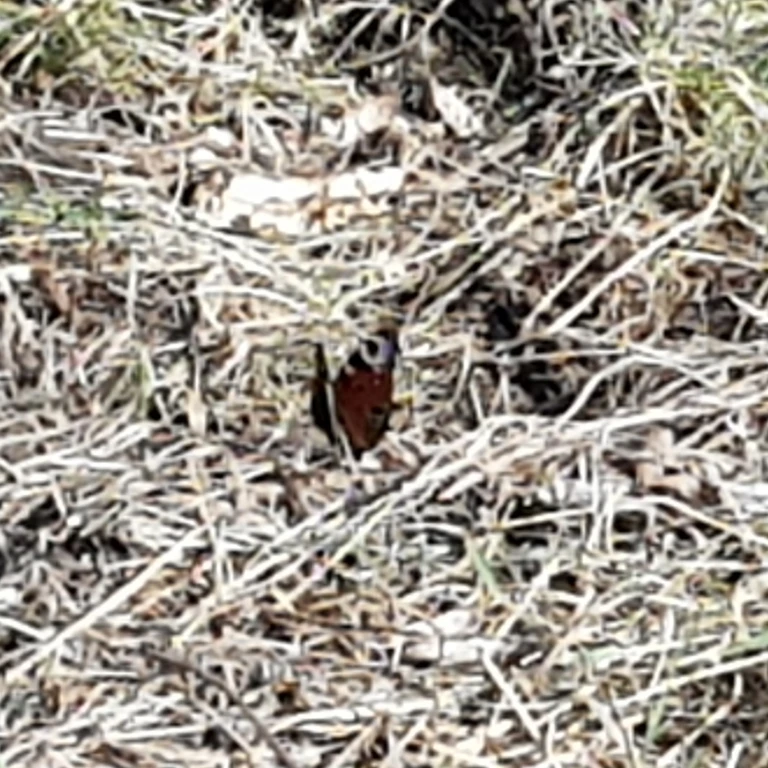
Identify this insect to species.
Aglais io
